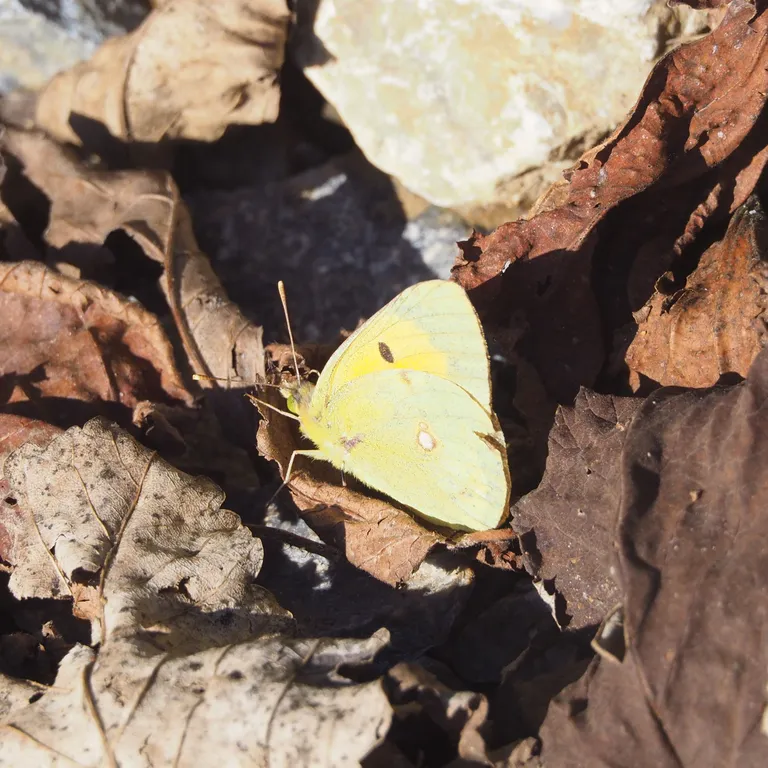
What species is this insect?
Colias croceus
